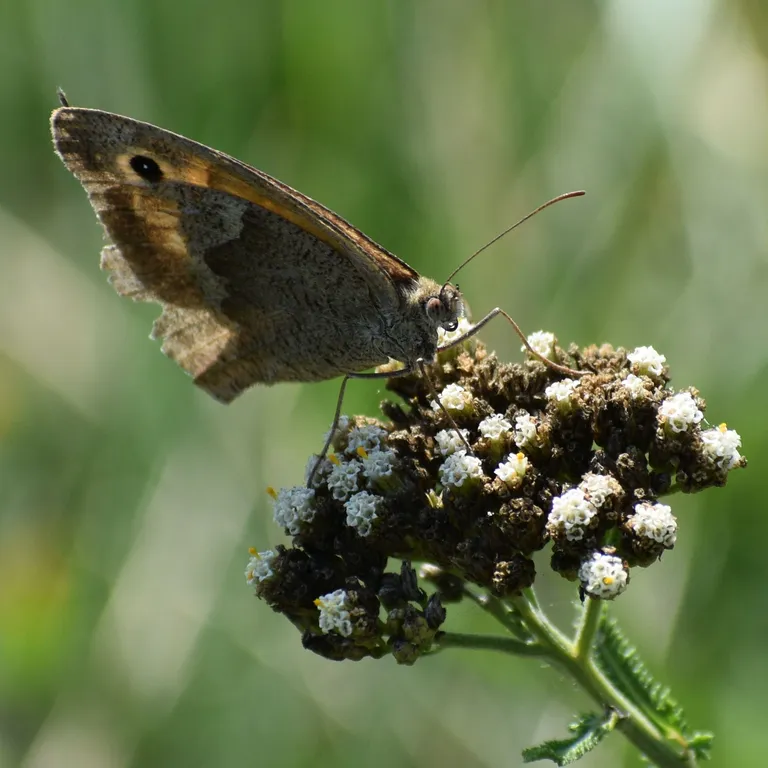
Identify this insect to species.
Maniola jurtina
